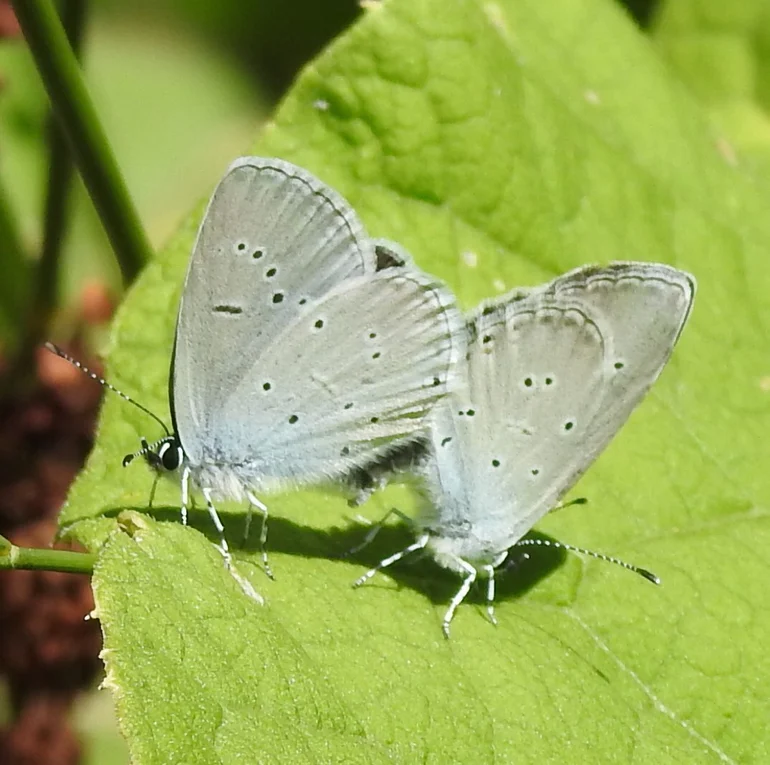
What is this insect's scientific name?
Cupido minimus
